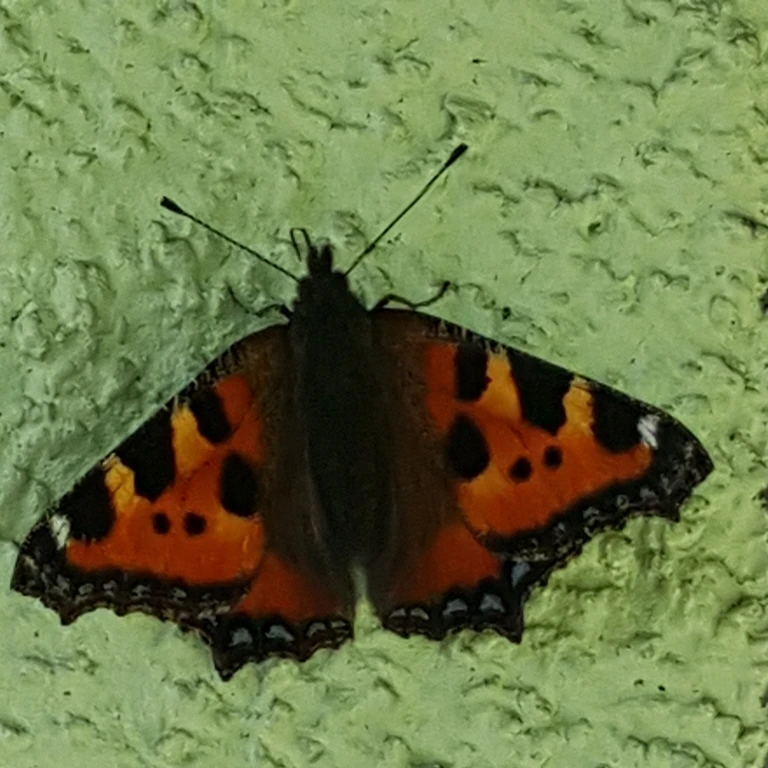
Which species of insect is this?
Aglais urticae
